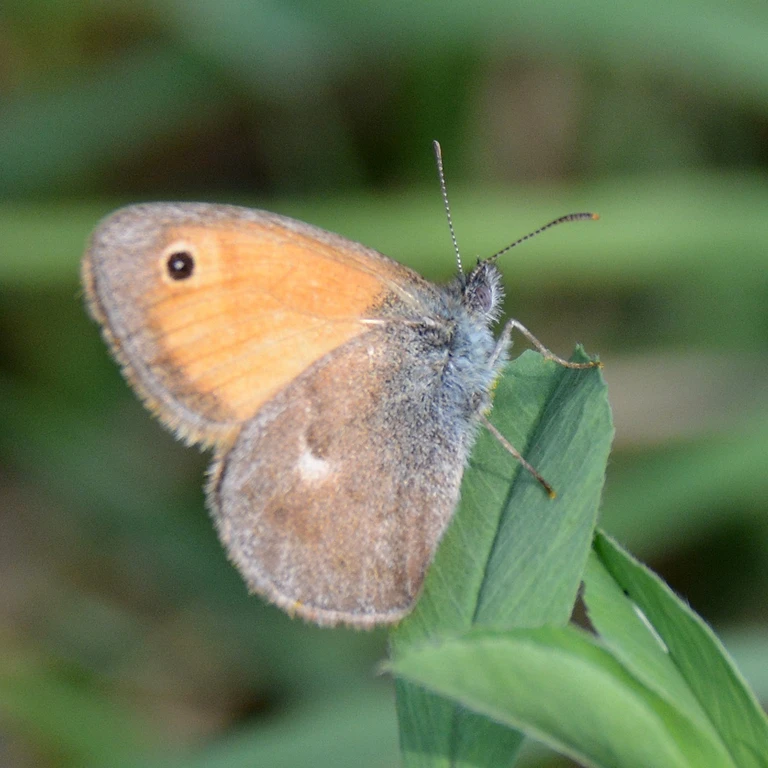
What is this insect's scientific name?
Coenonympha pamphilus
